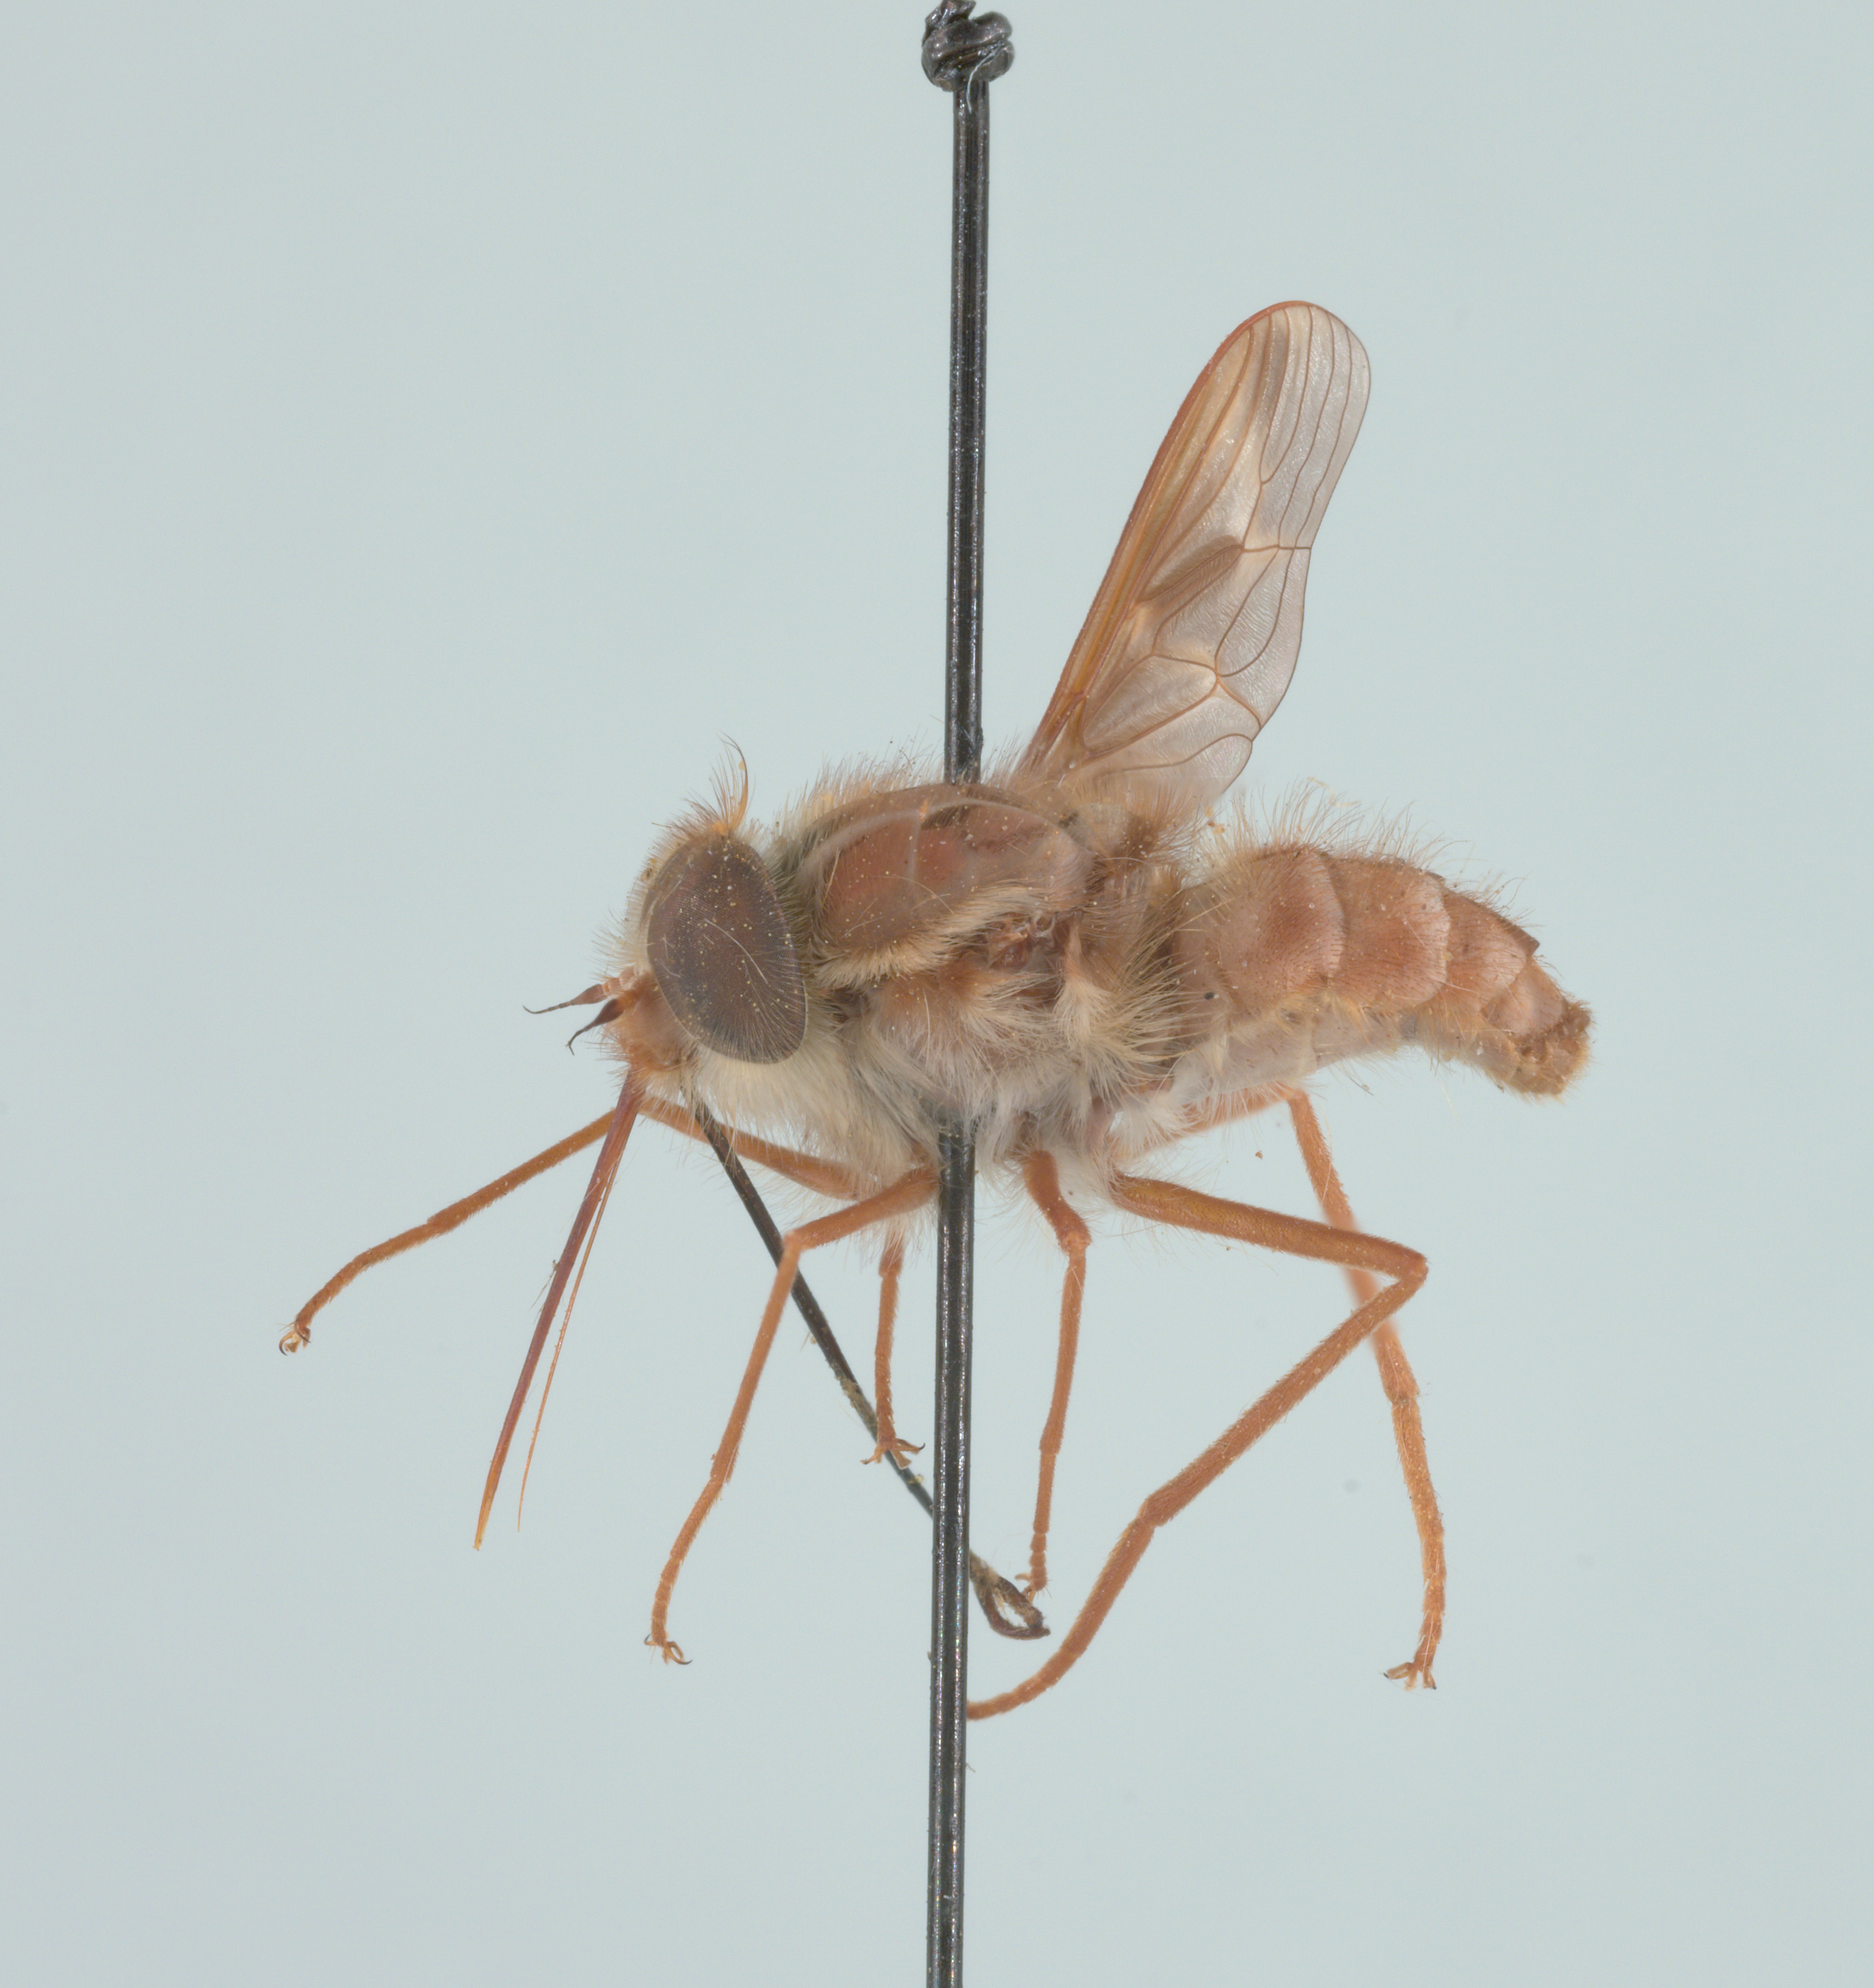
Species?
Hirmoneura nubipennis (also Trichophthalma nubipennis)
